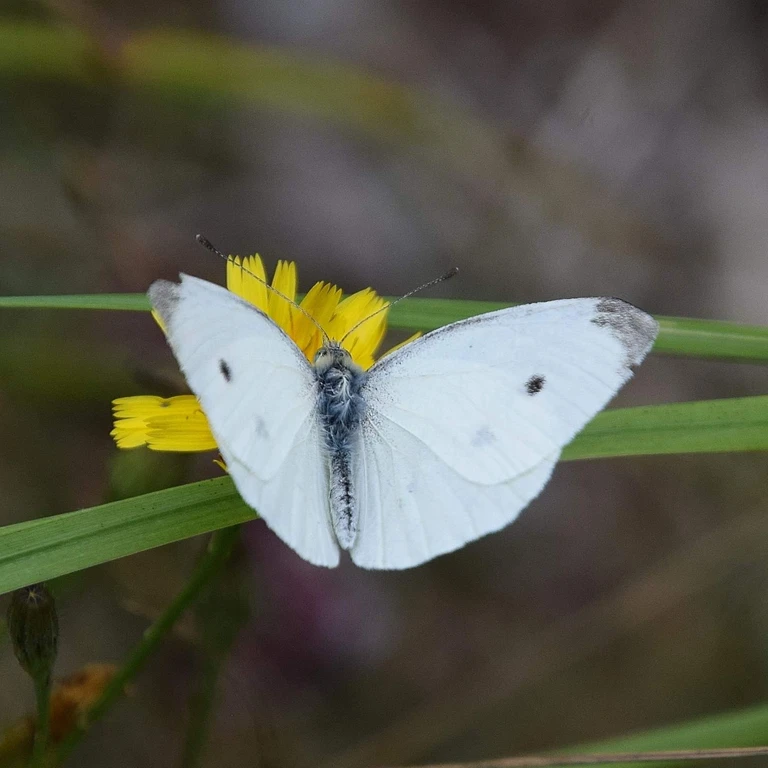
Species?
Pieris rapae
